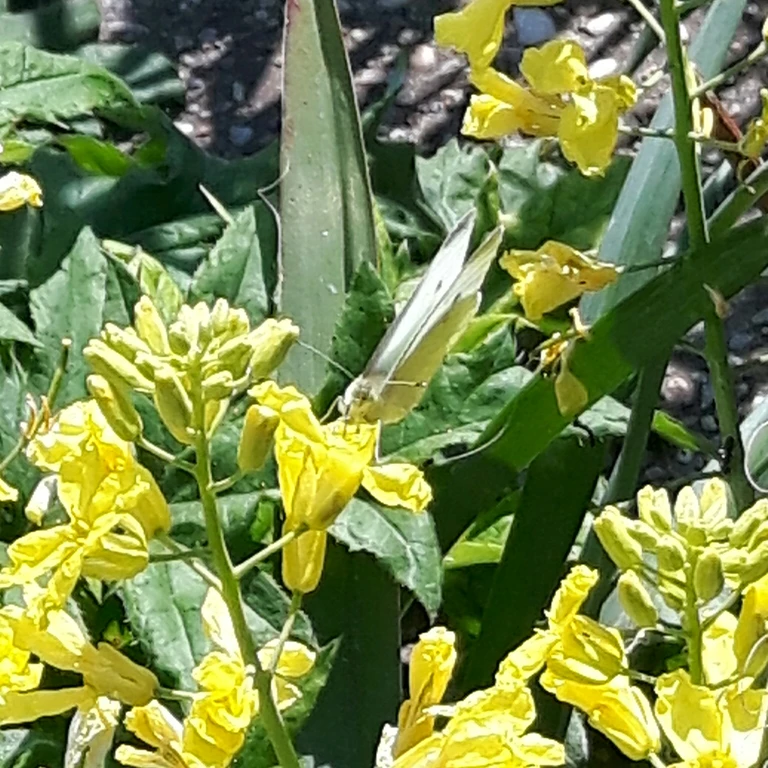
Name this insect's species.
Pieris rapae
